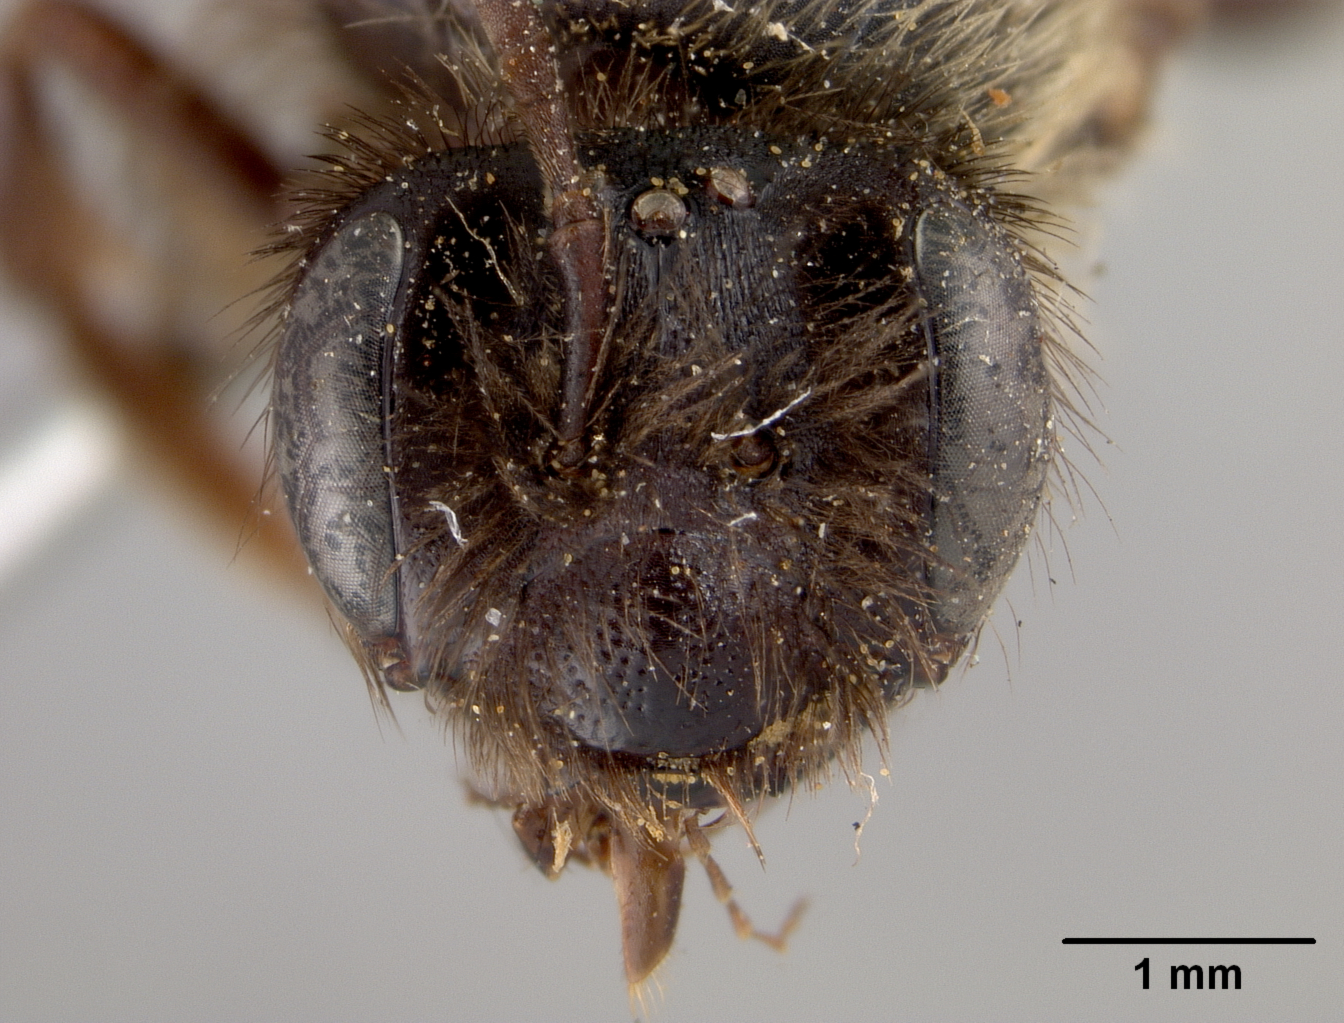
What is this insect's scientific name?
Andrena washingtoni
